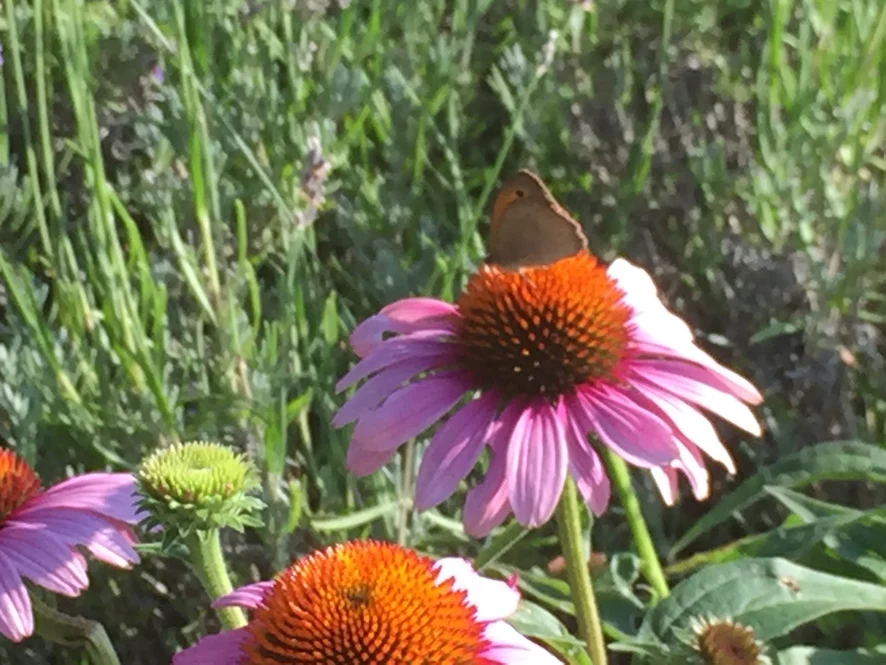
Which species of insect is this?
Maniola jurtina
